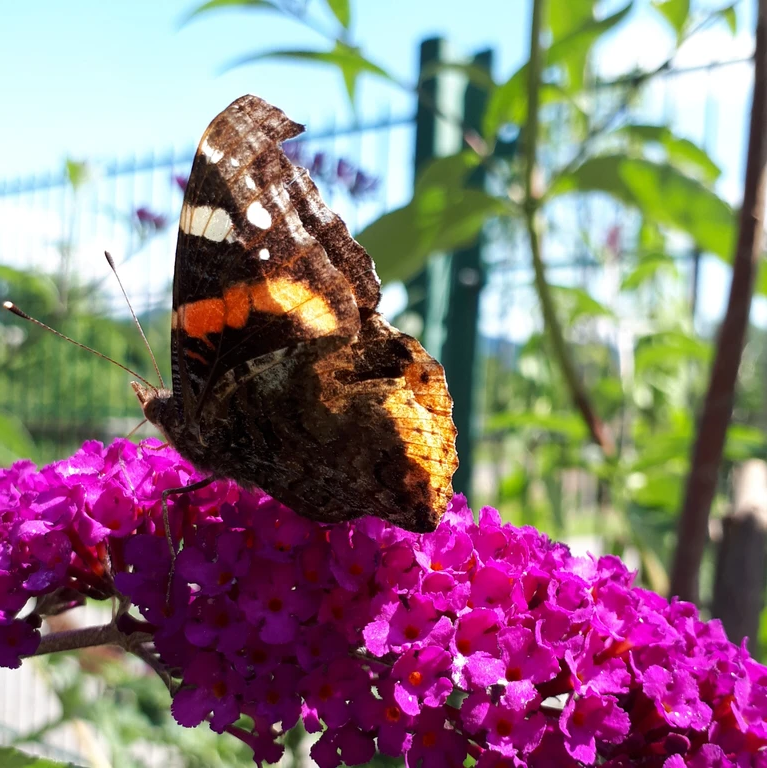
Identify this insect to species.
Vanessa atalanta
